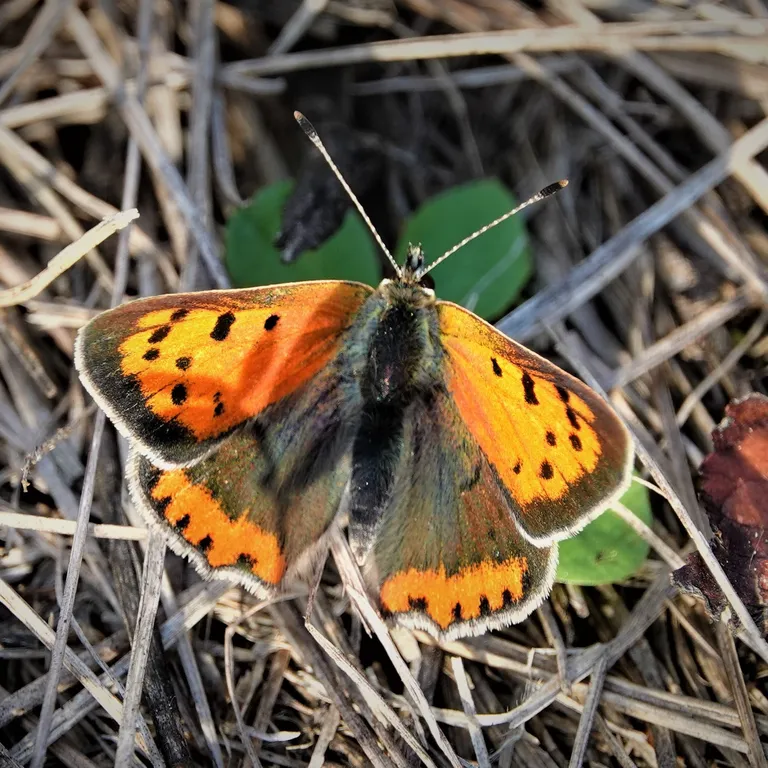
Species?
Lycaena phlaeas
